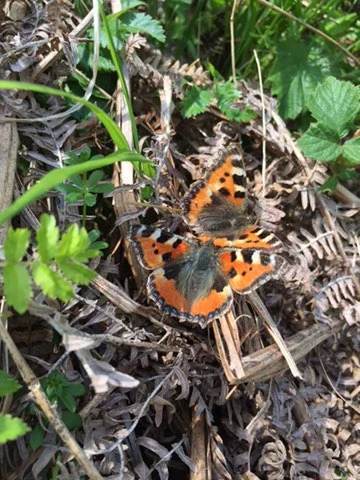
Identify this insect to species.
Aglais urticae
